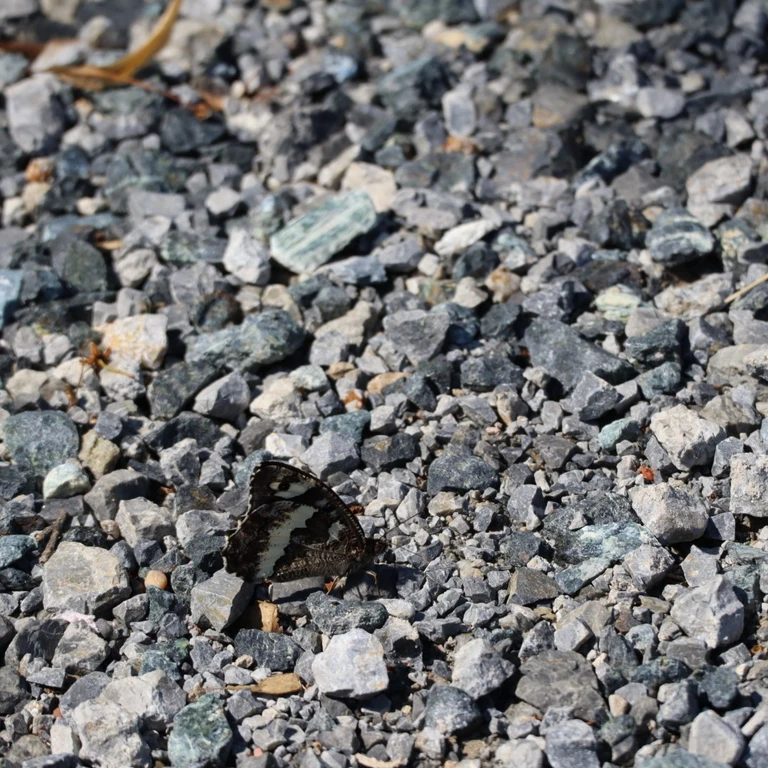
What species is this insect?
Brintesia circe
